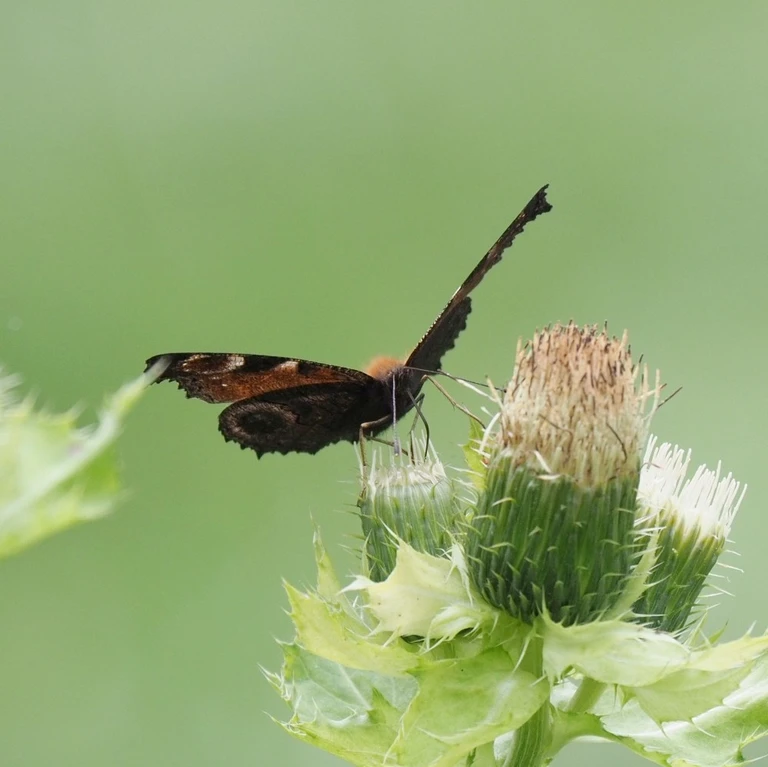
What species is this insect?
Aglais io
